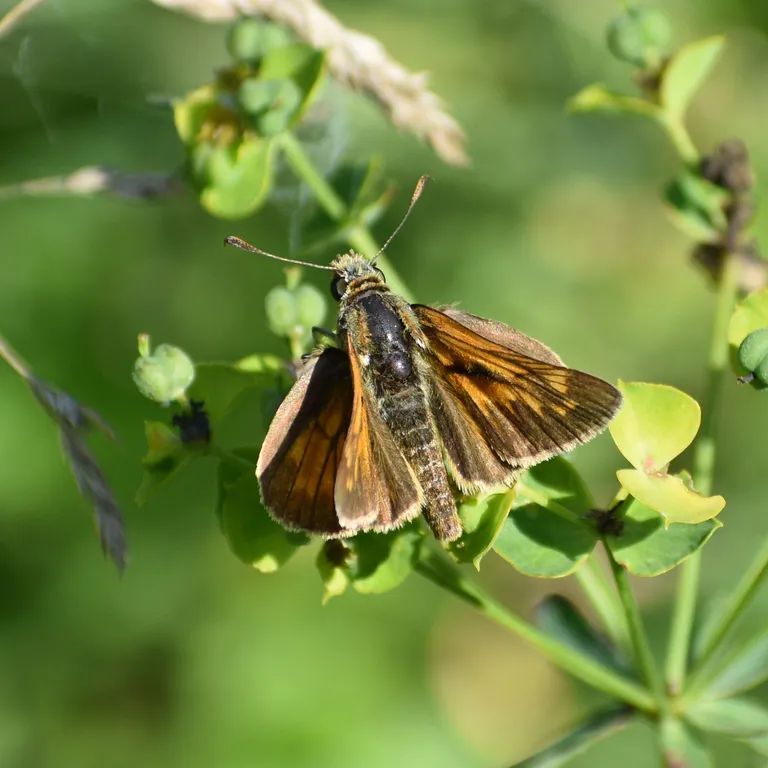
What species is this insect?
Ochlodes sylvanus (also Ochlodes venata)
